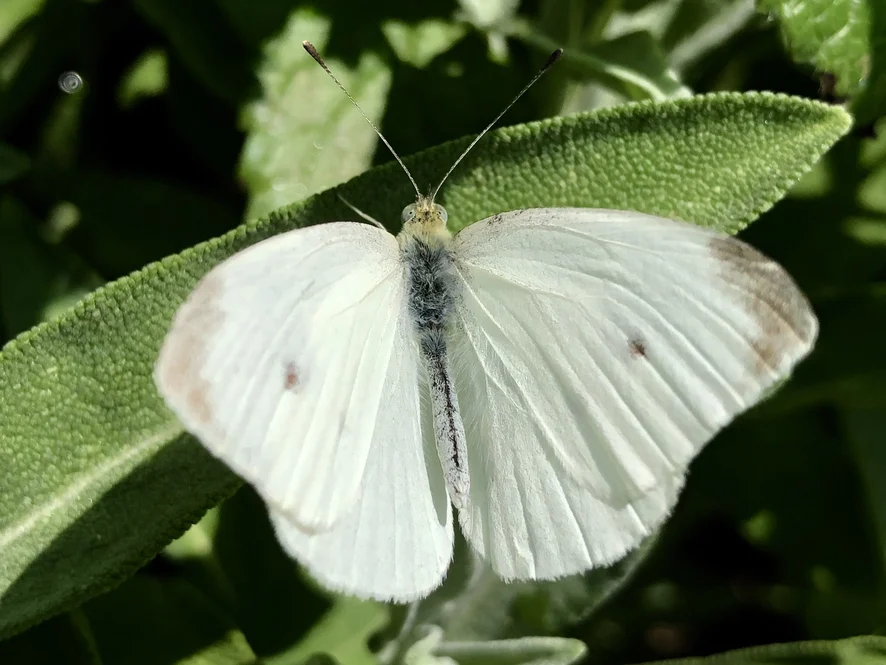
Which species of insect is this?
Pieris rapae
